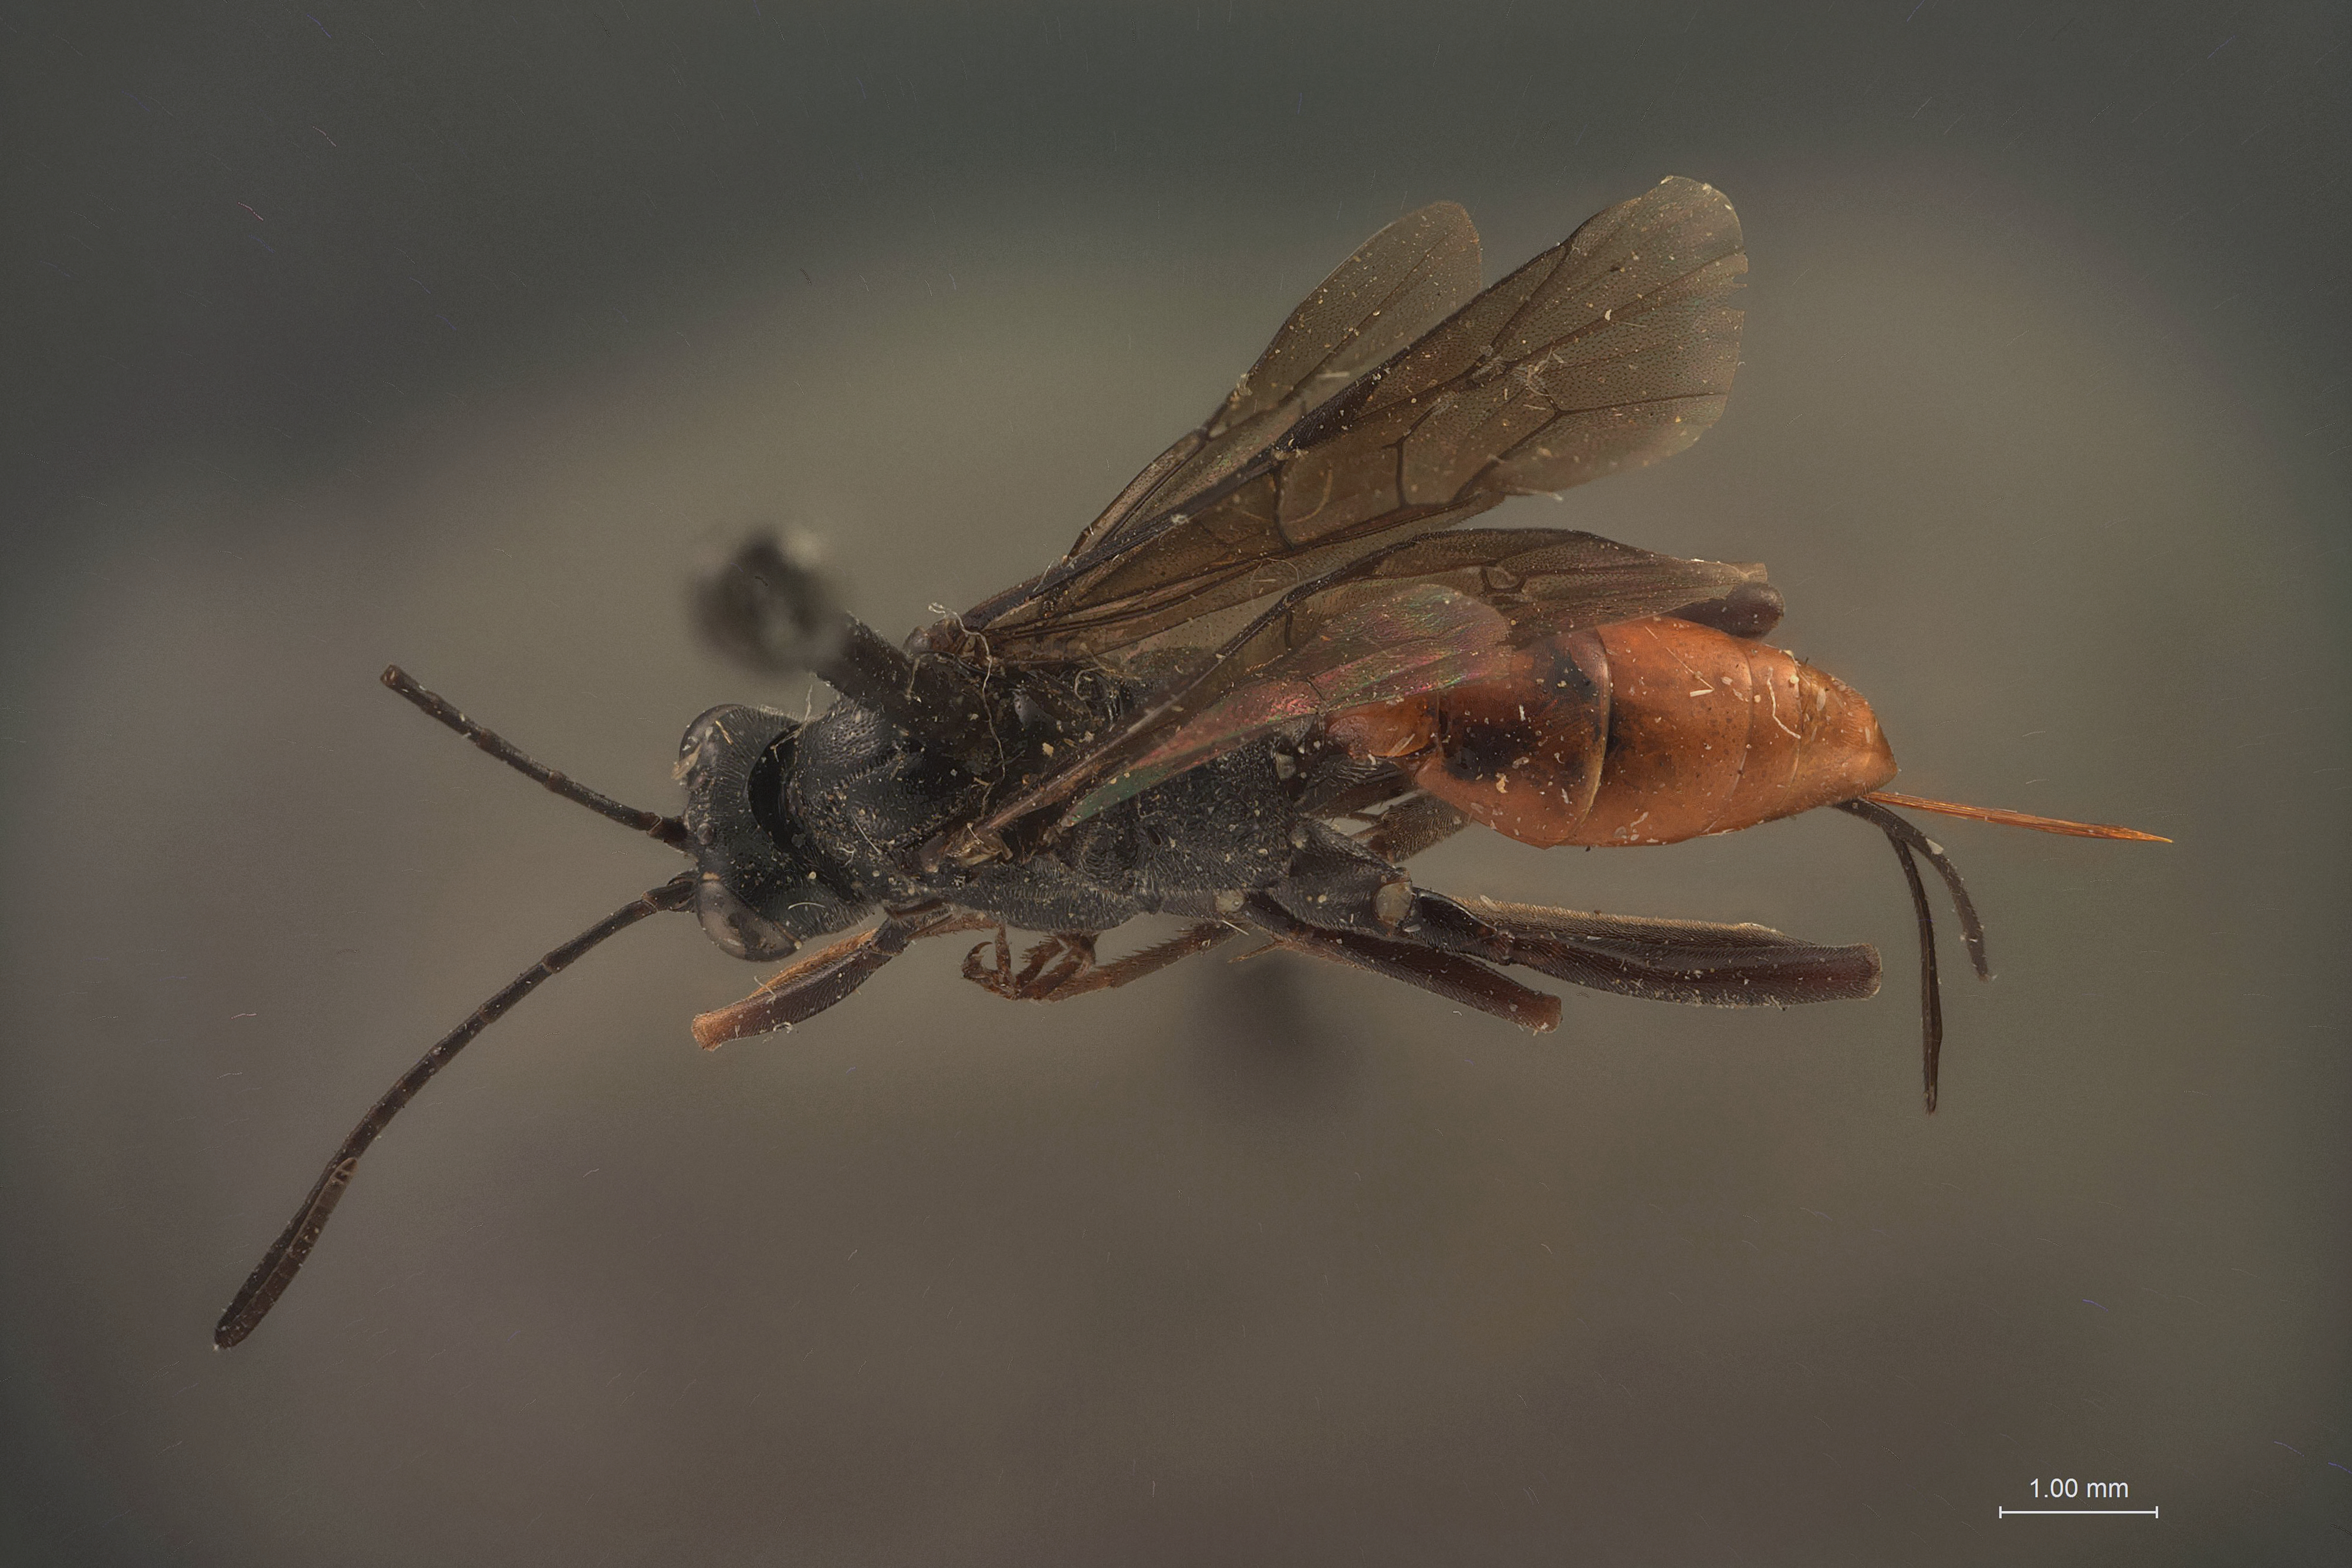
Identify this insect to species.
Cryptus latigenalis
